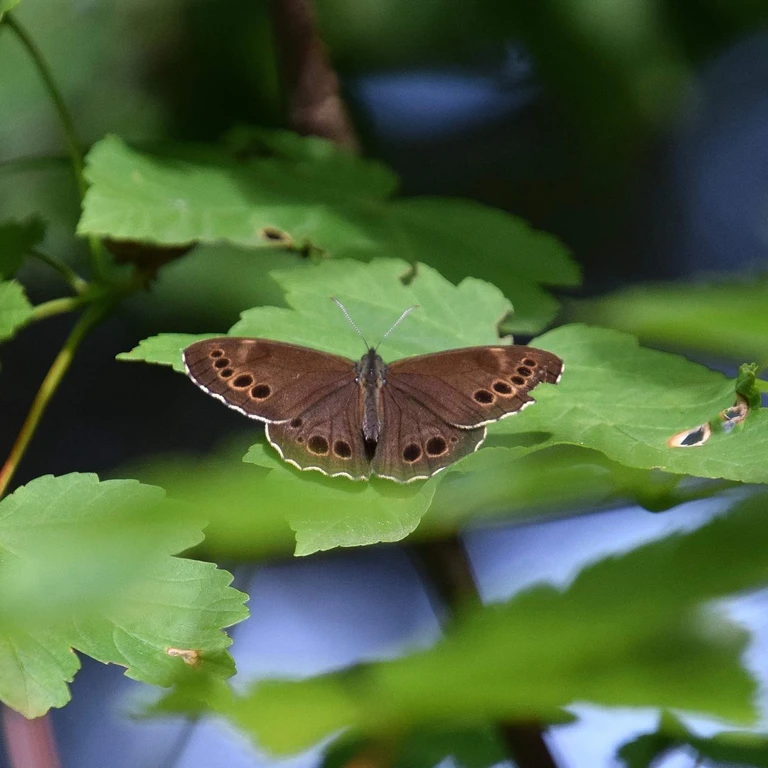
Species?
Lopinga achine (also Pararge achine)
